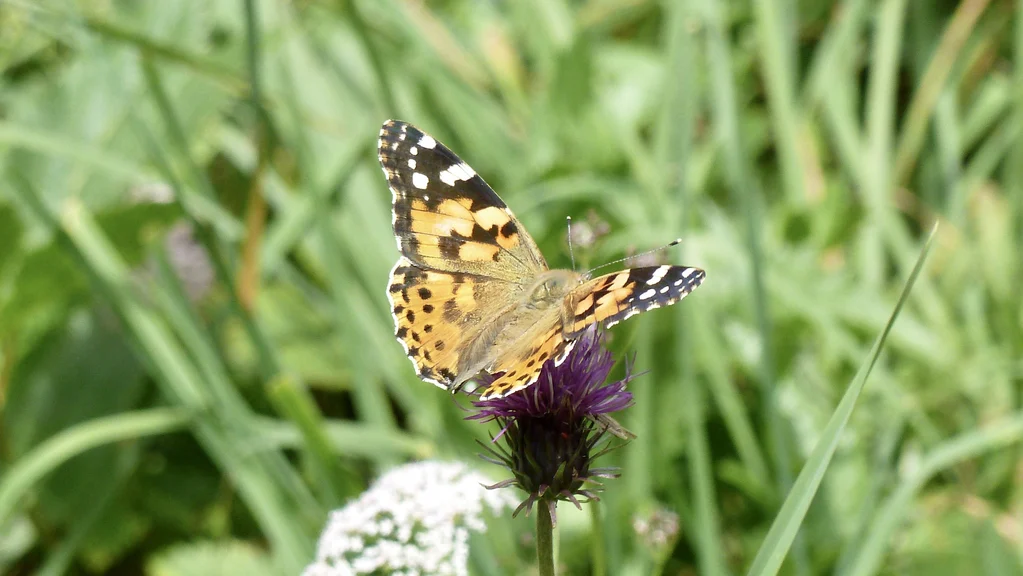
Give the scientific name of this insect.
Vanessa cardui
